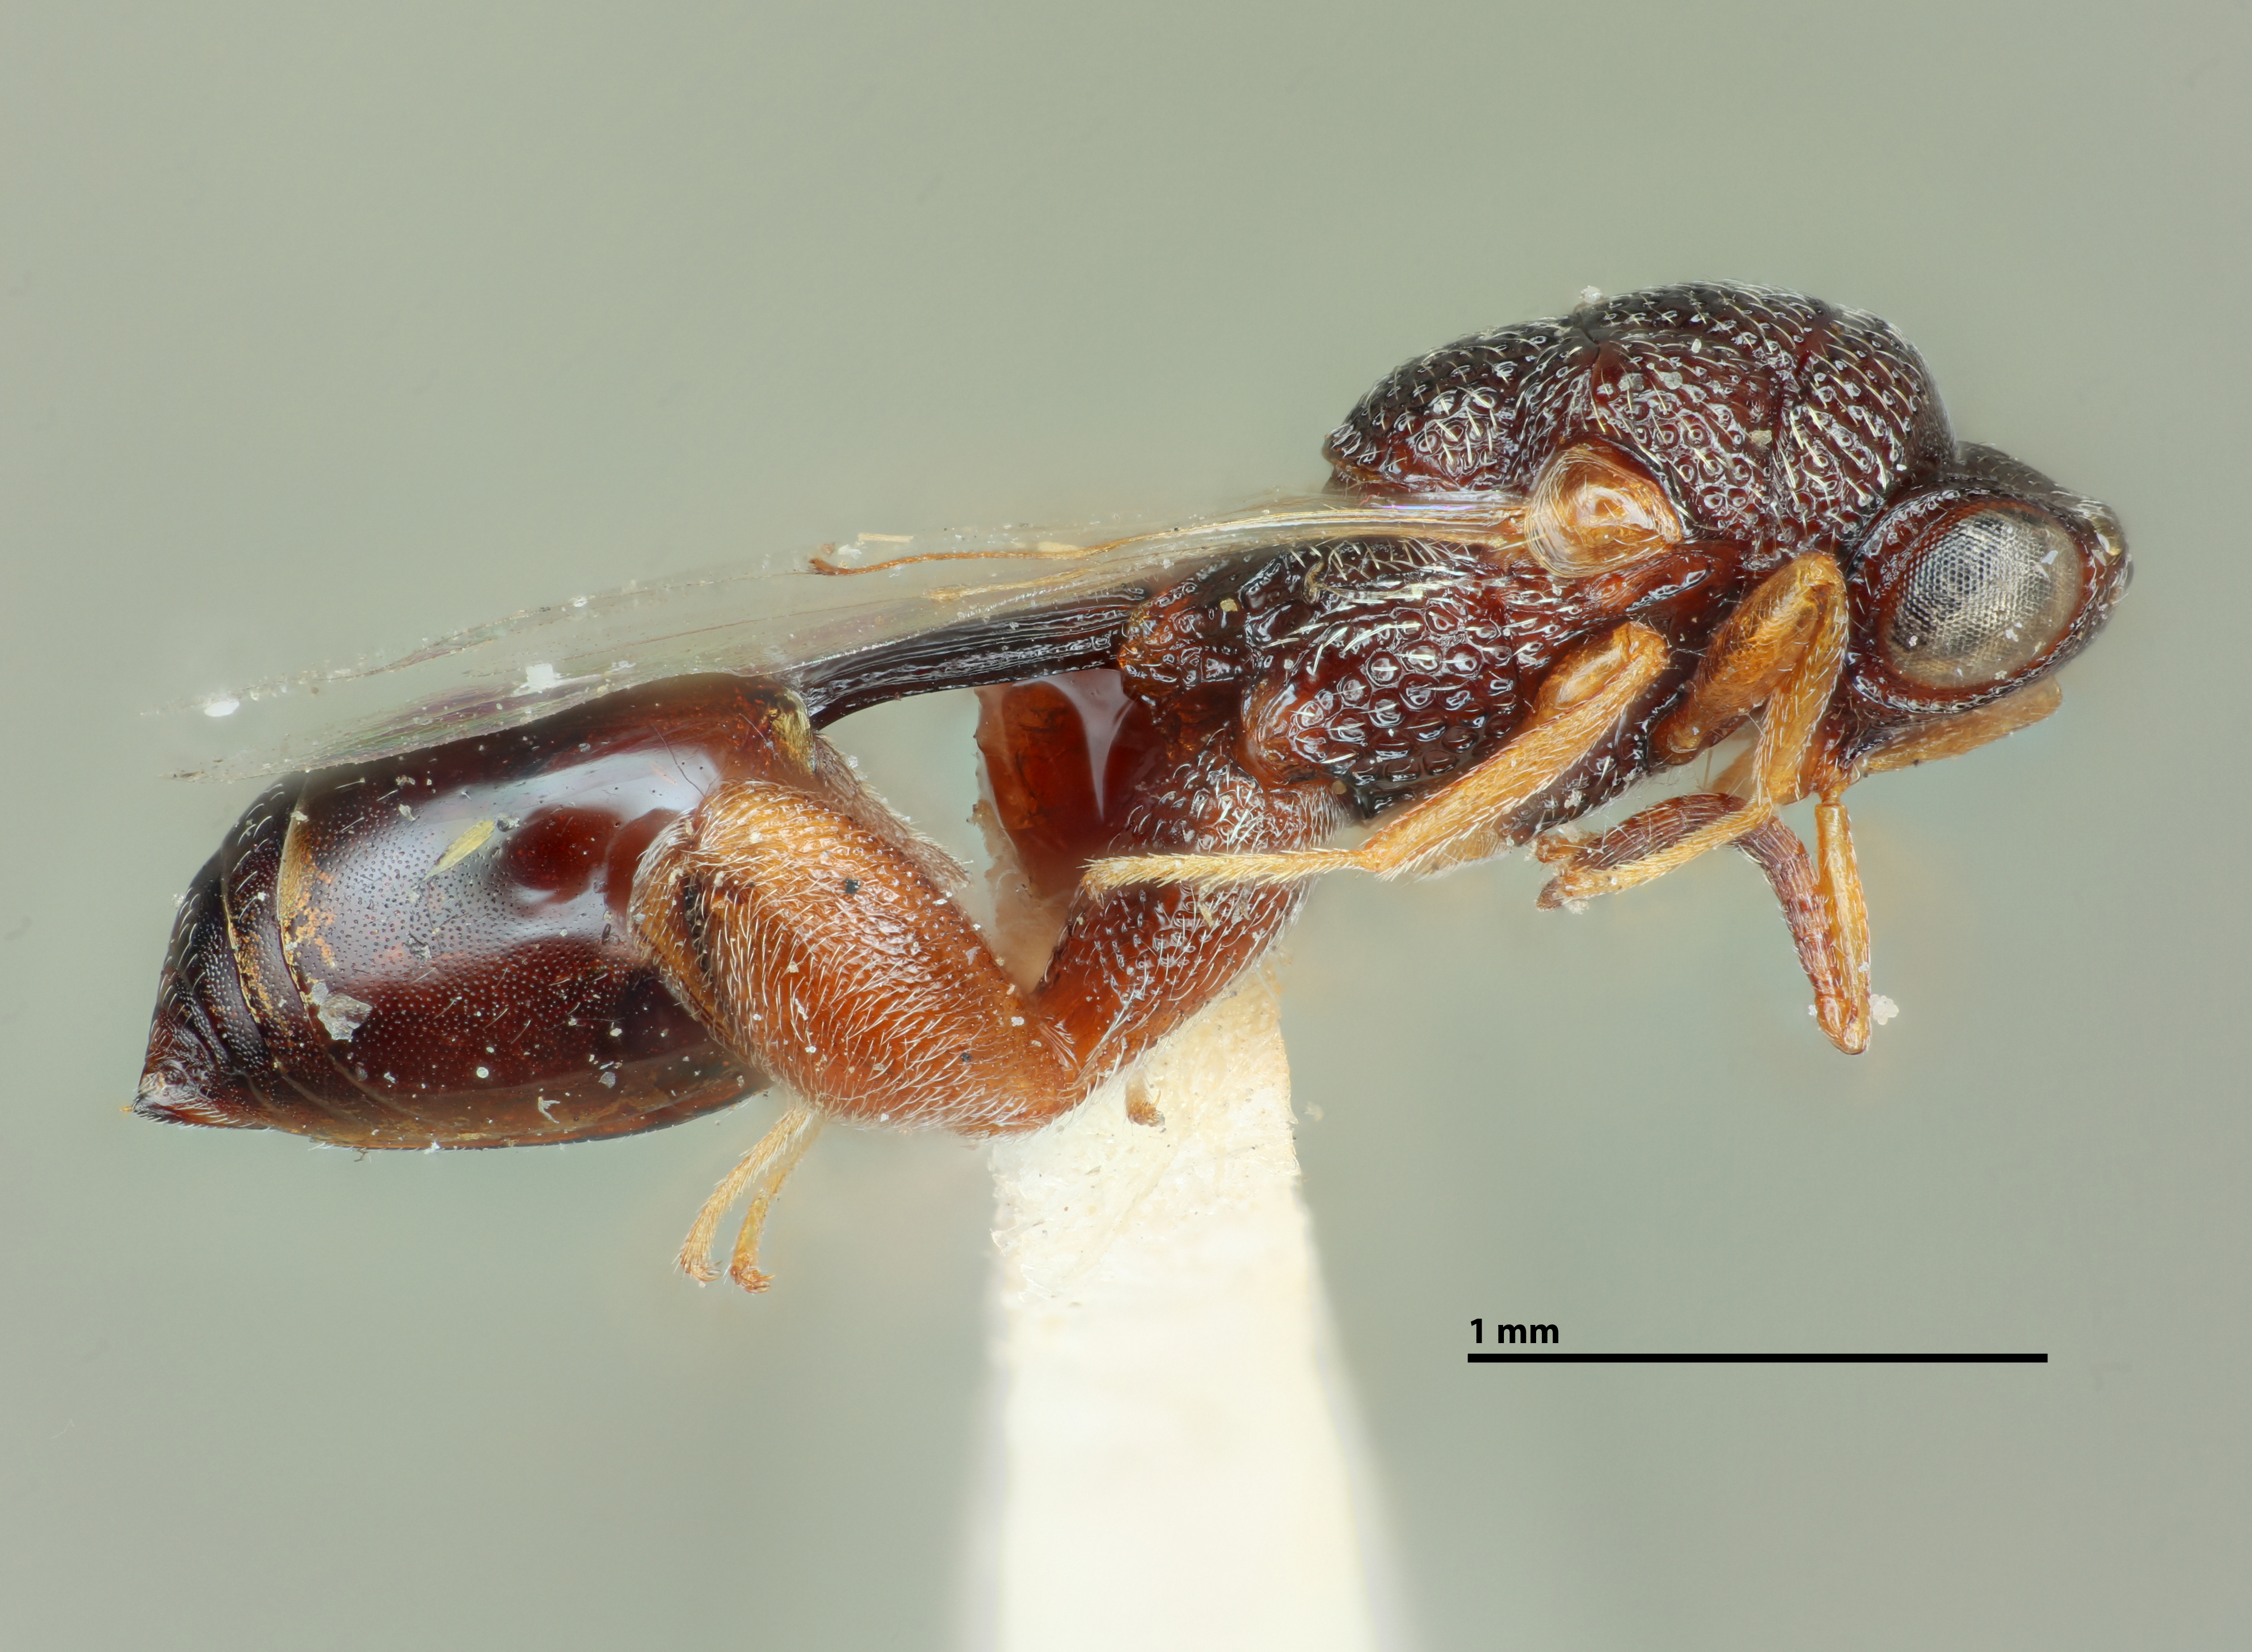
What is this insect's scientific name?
Anacryptus koebelei
